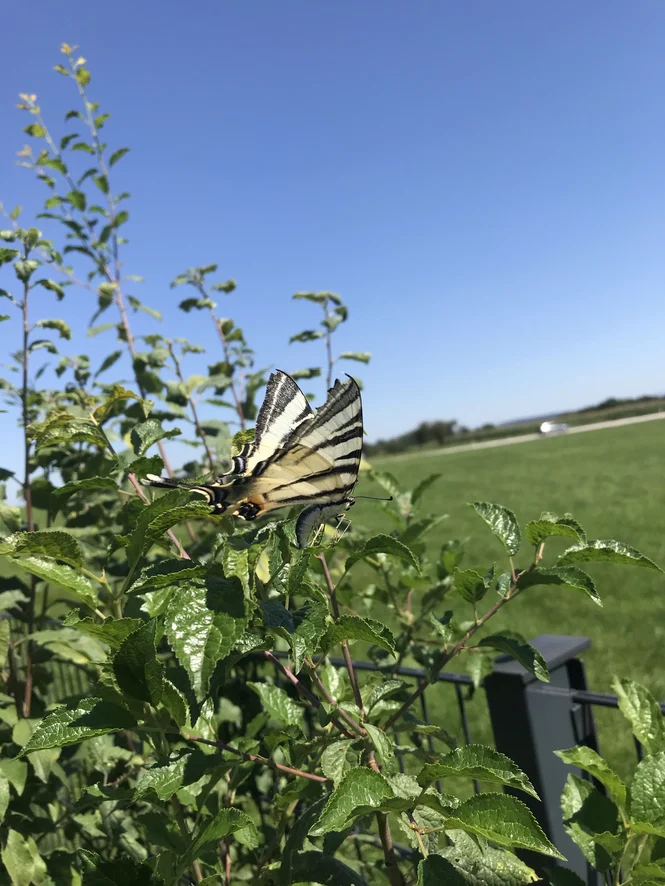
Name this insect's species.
Iphiclides podalirius
